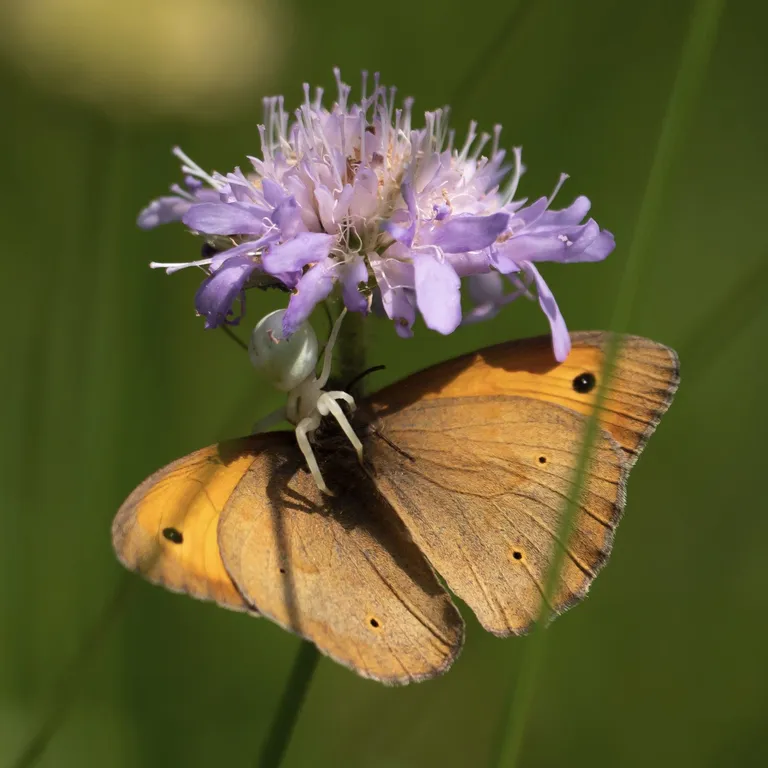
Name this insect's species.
Maniola jurtina
